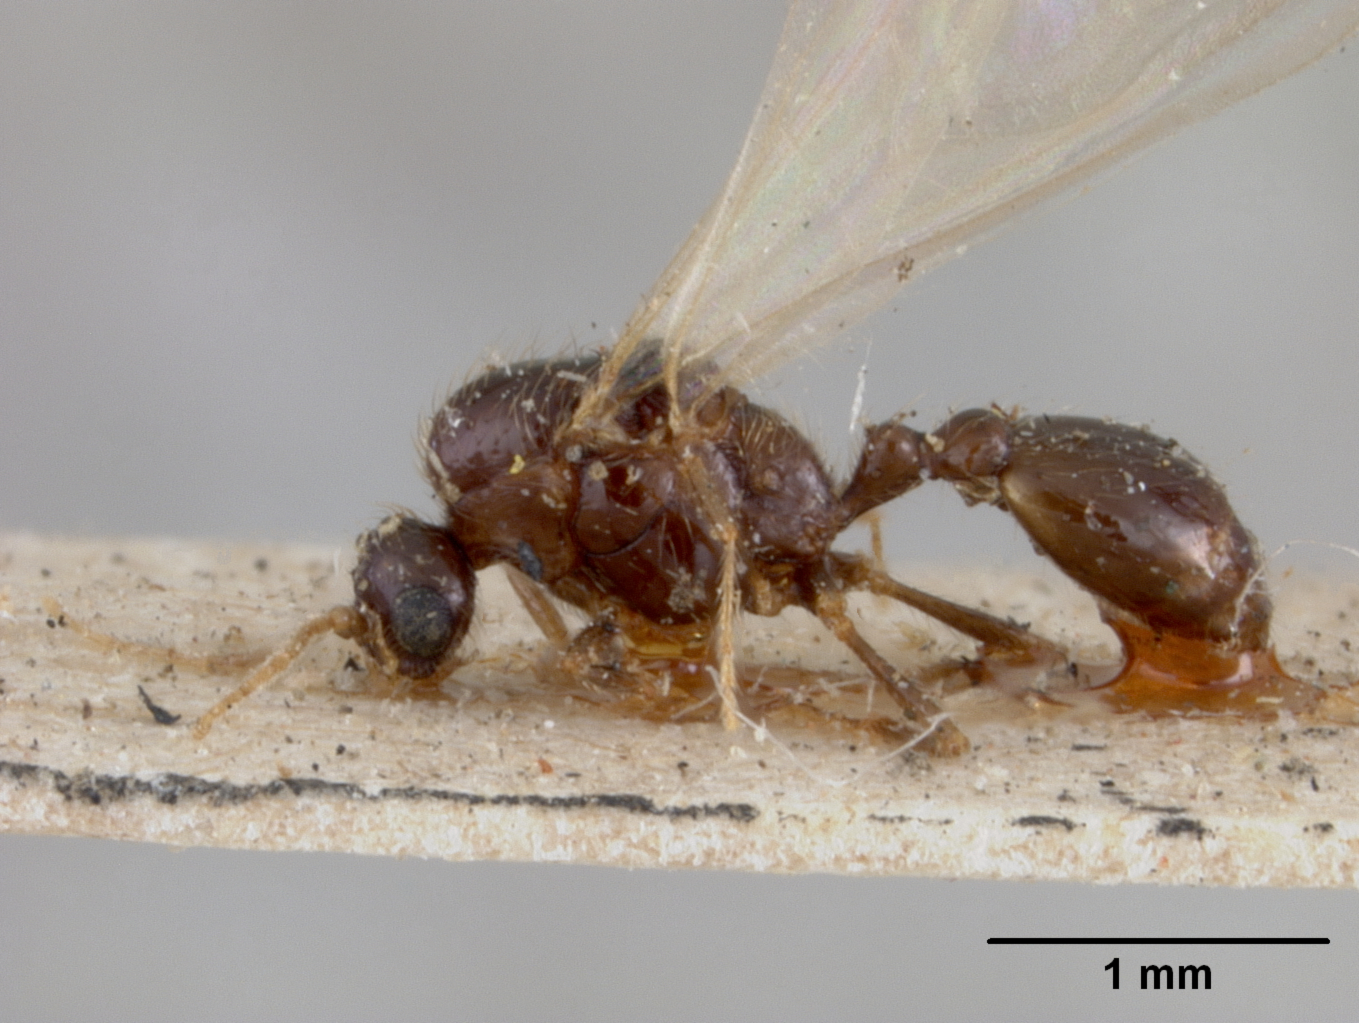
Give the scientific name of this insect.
Solenopsis succinea
